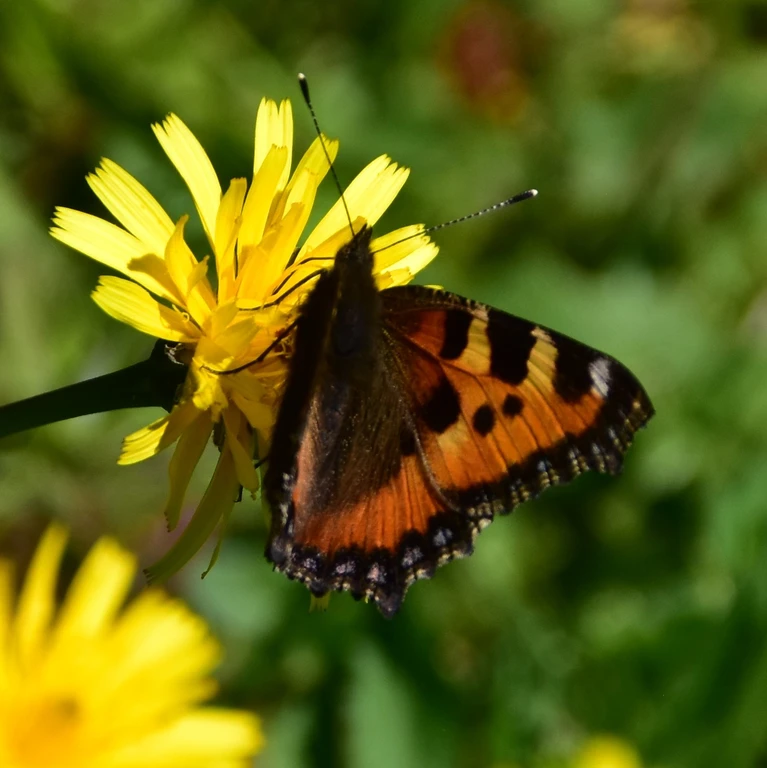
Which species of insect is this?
Aglais urticae
